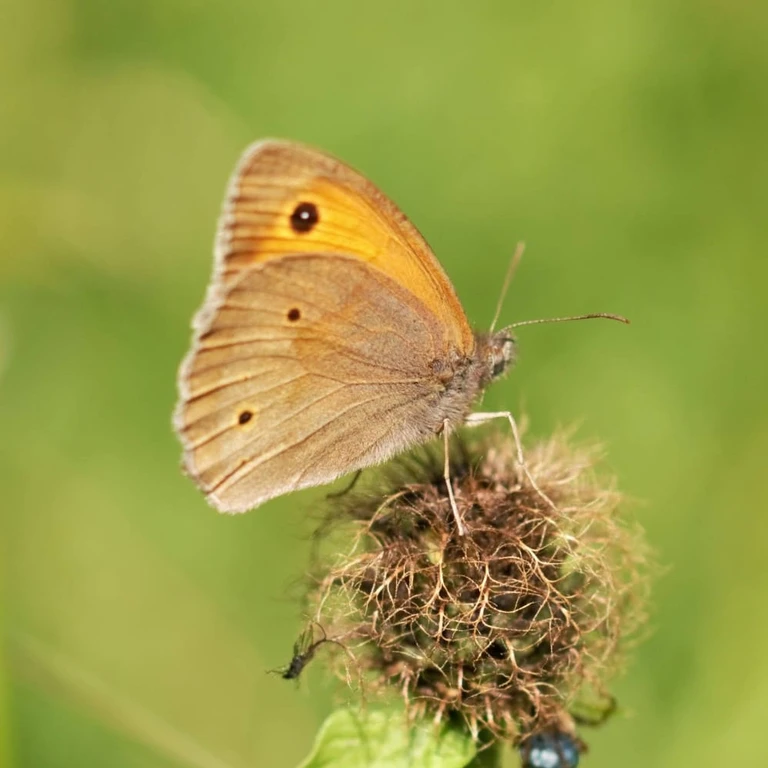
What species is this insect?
Maniola jurtina
